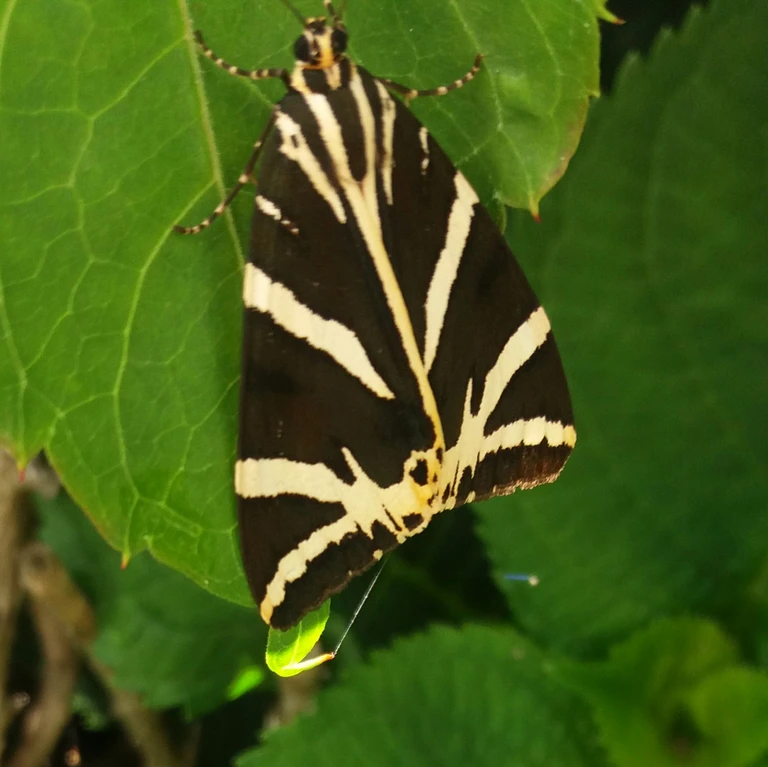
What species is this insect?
Euplagia quadripunctaria
